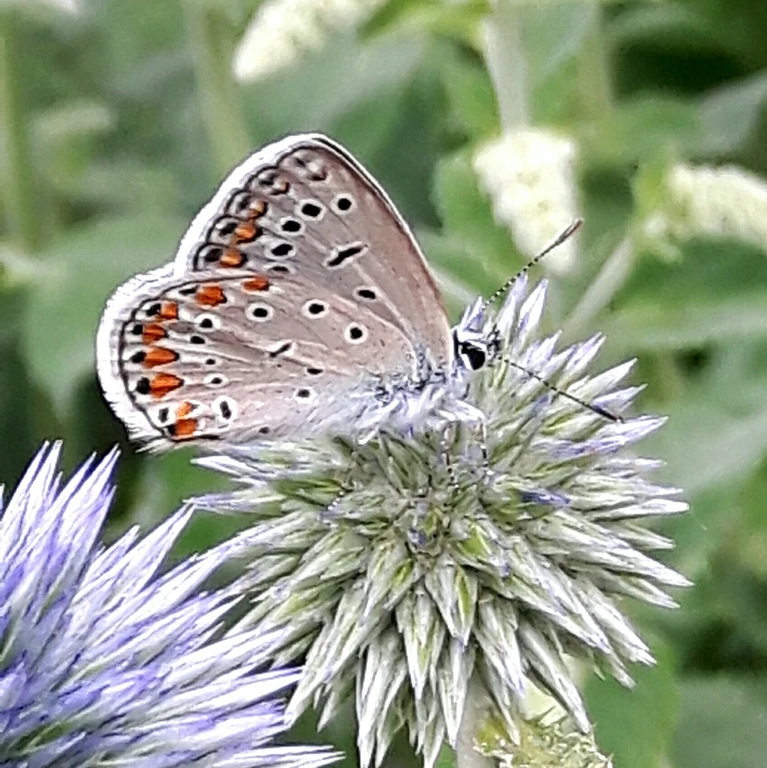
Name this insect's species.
Polyommatus icarus
